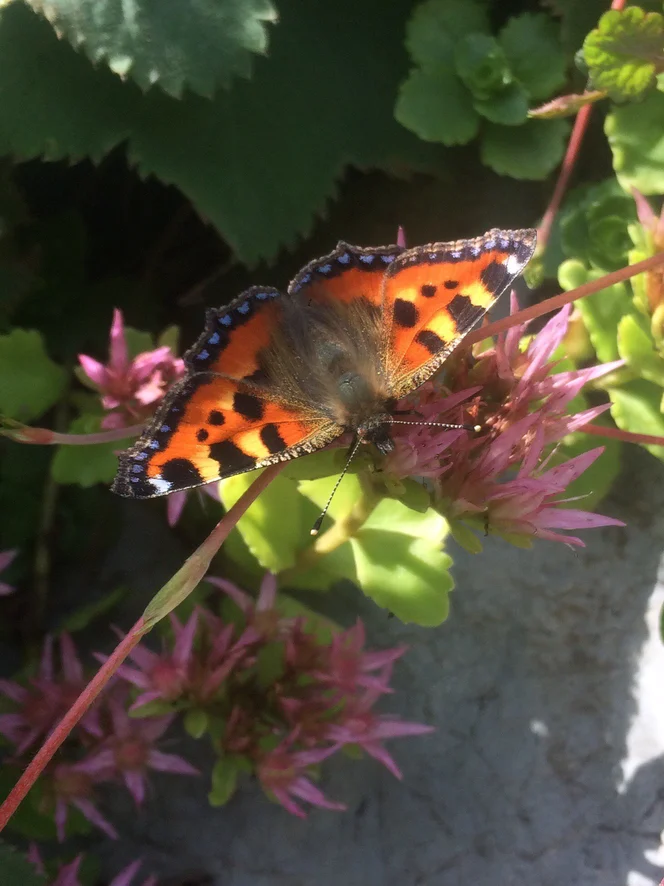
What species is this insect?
Aglais urticae
